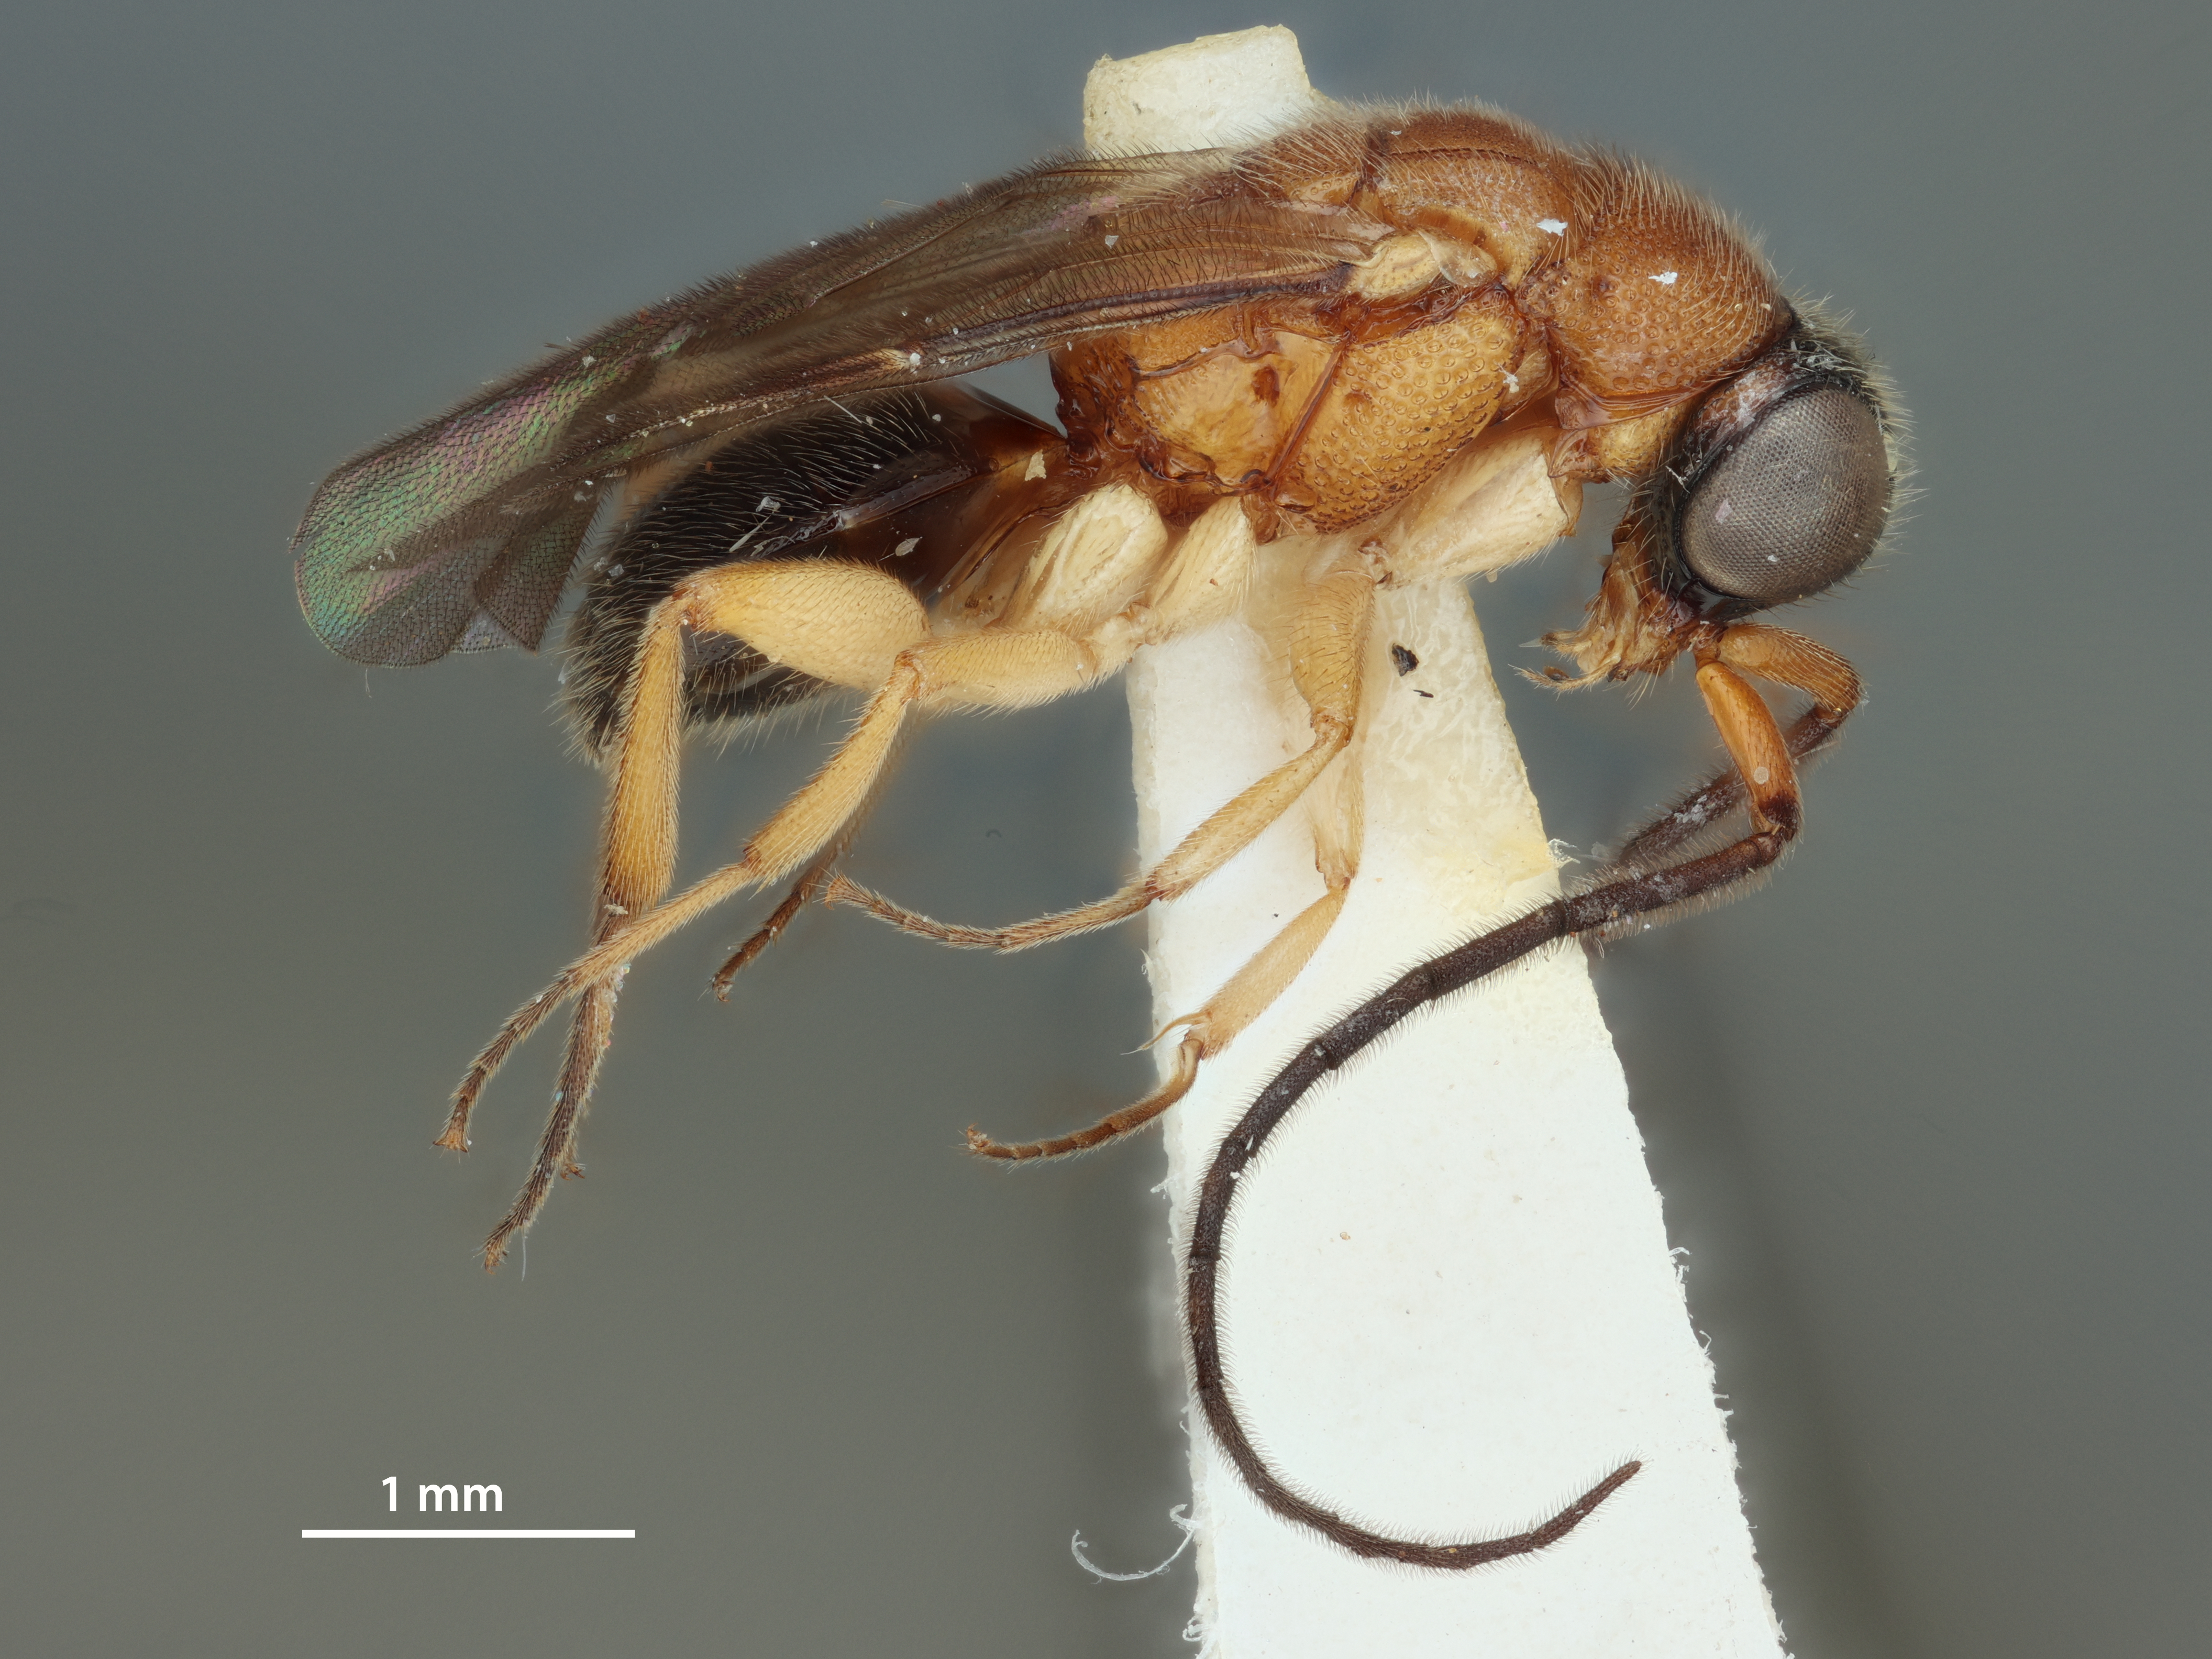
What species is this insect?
Imasega rufithorax
